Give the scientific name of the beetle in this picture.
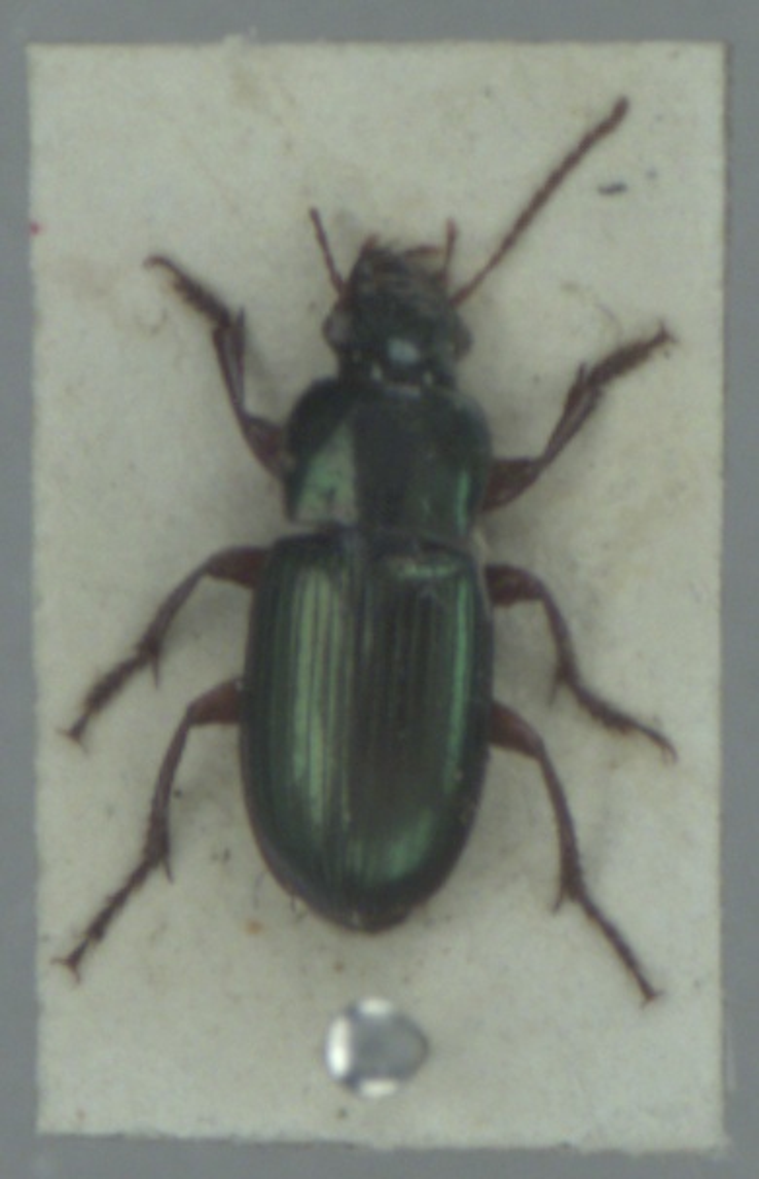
Harpalus affinis
